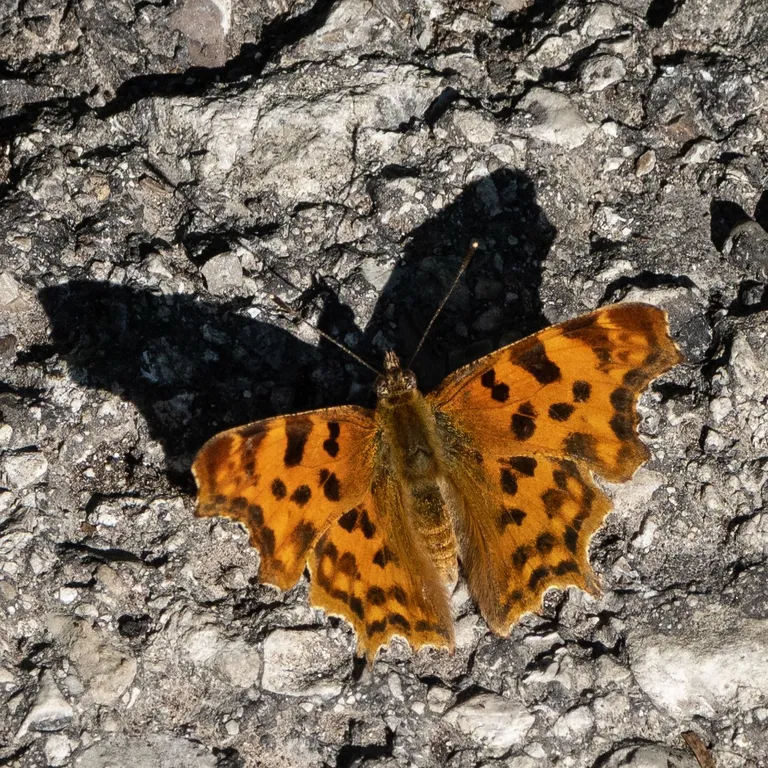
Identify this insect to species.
Polygonia c-album
